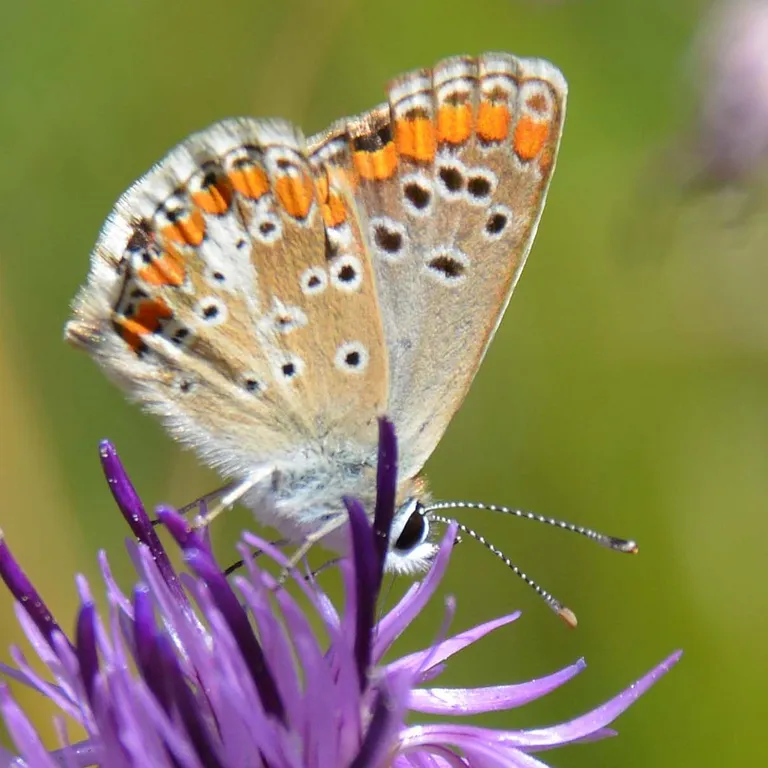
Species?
Aricia agestis/artaxerxes
